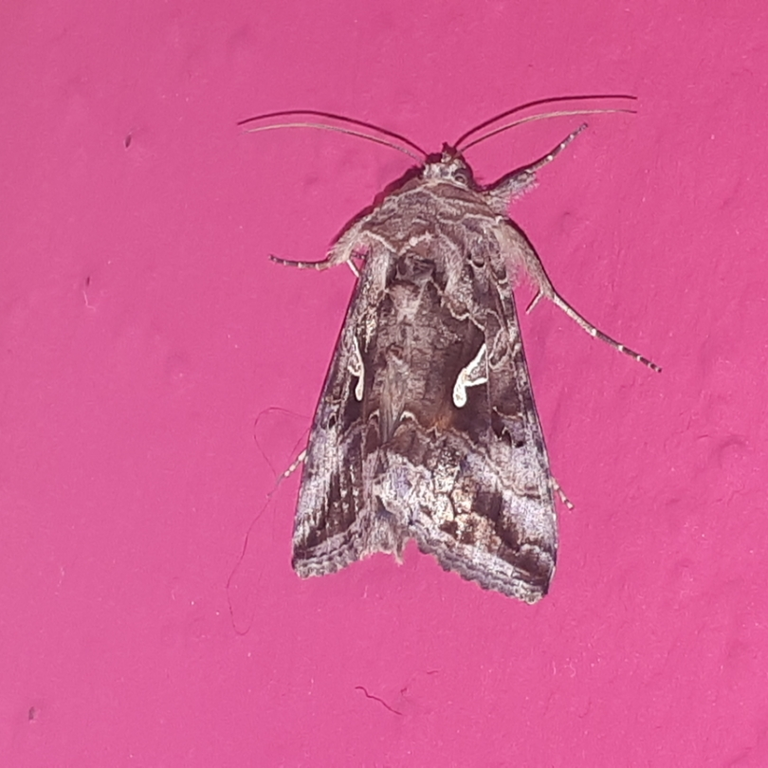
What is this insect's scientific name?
Autographa gamma
